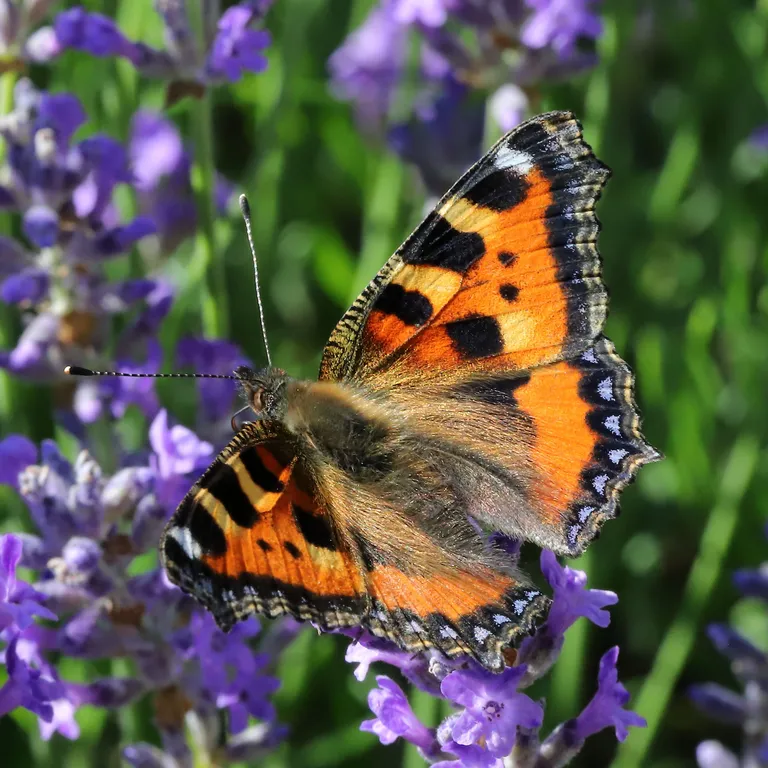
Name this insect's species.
Aglais urticae
